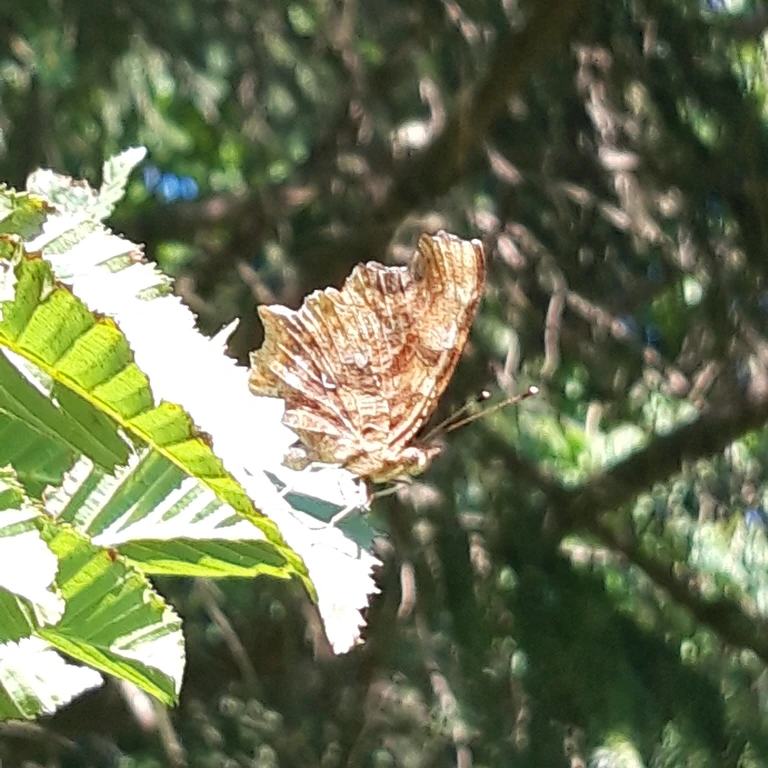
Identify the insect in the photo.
Polygonia c-album
